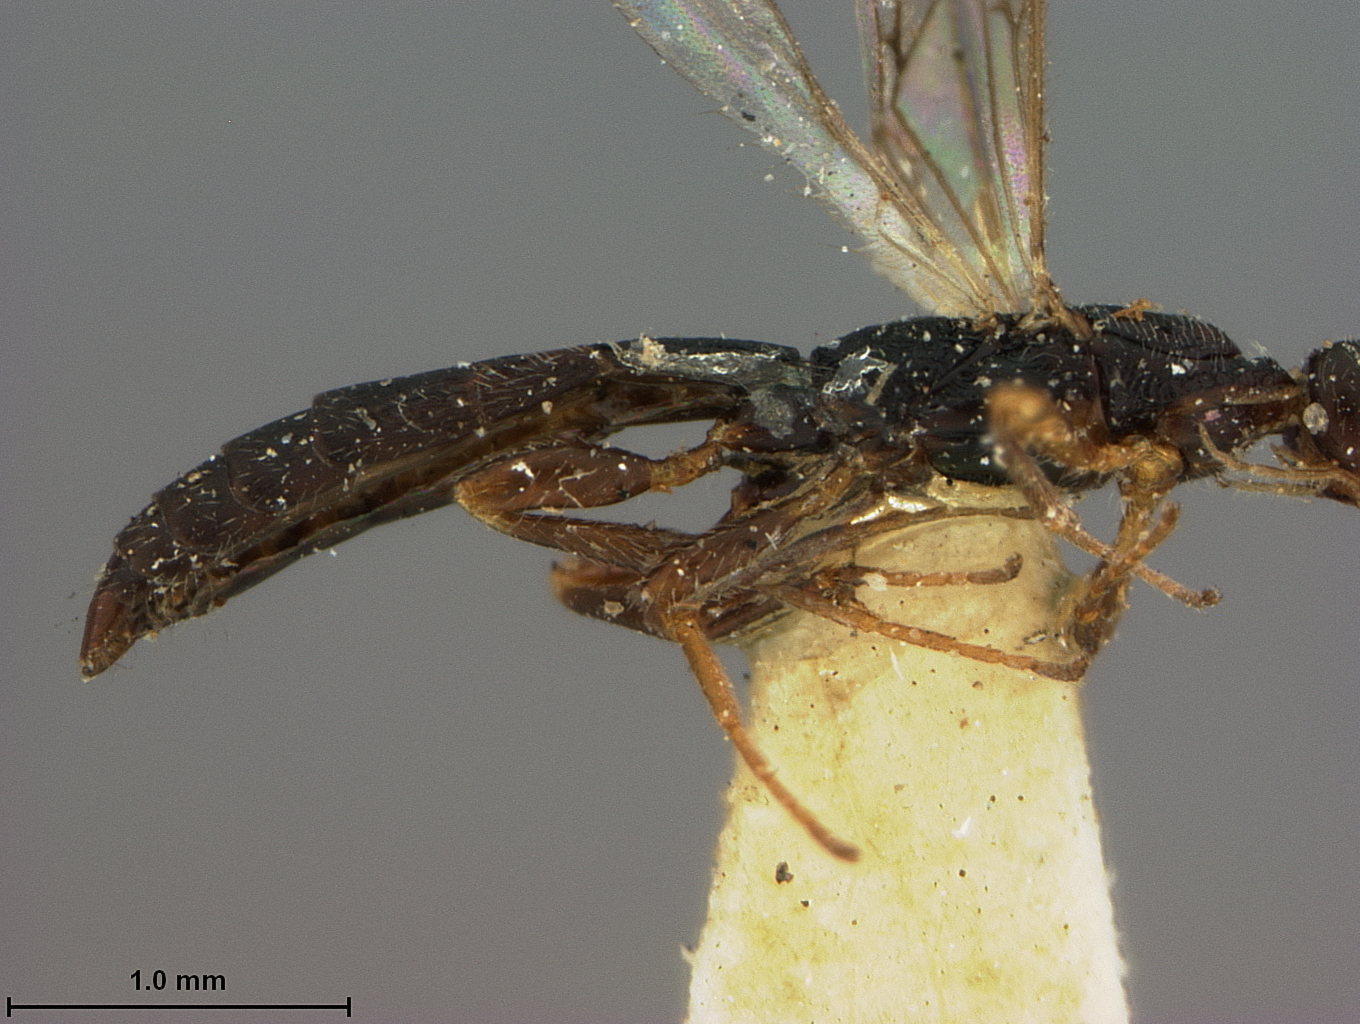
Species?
Heterospilus astigmus
